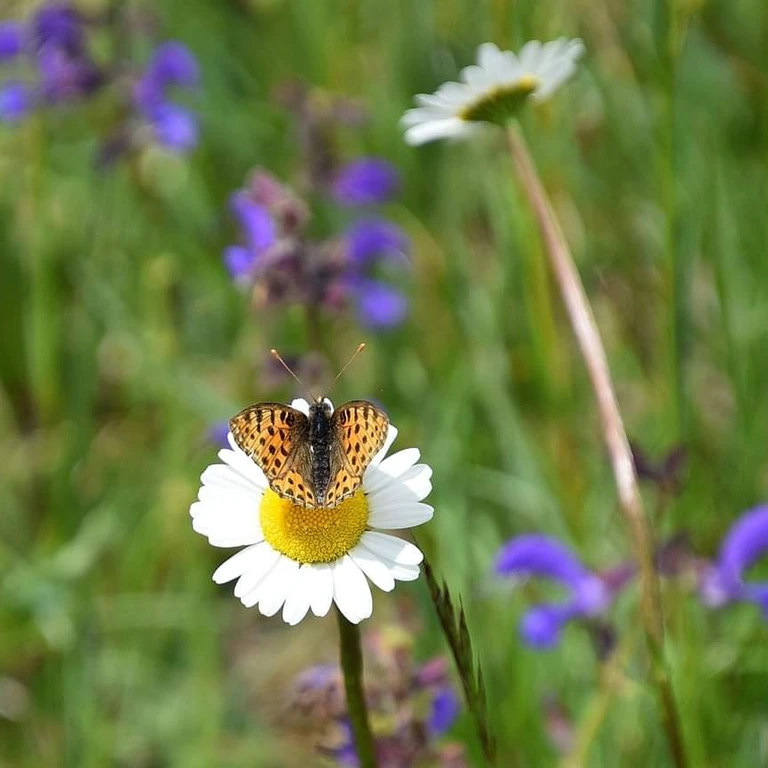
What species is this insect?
Issoria lathonia
